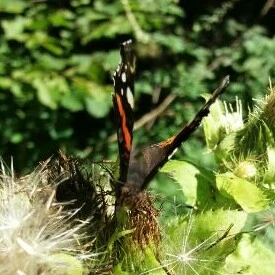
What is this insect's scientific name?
Vanessa atalanta
